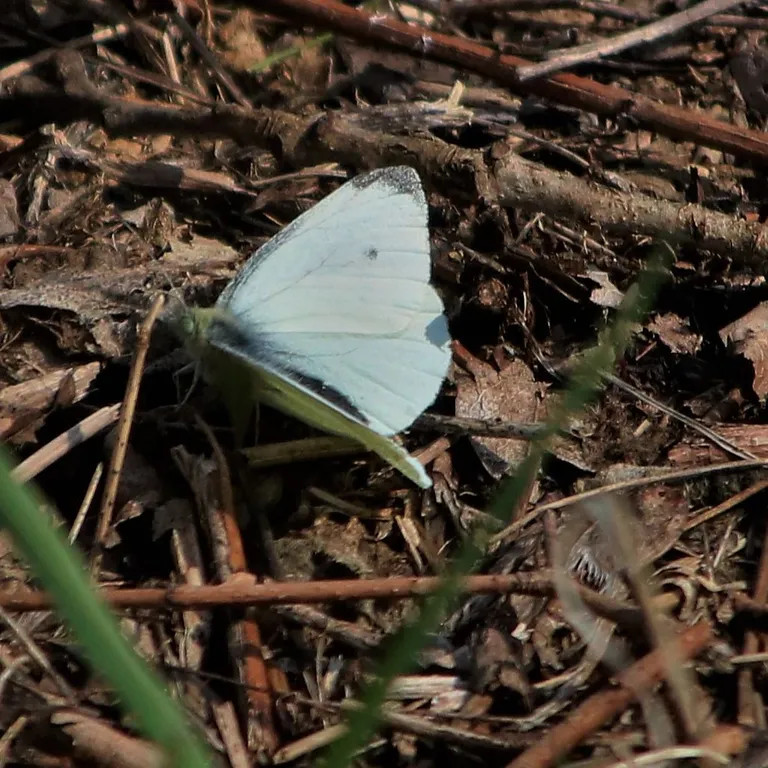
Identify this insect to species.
Pieris rapae
